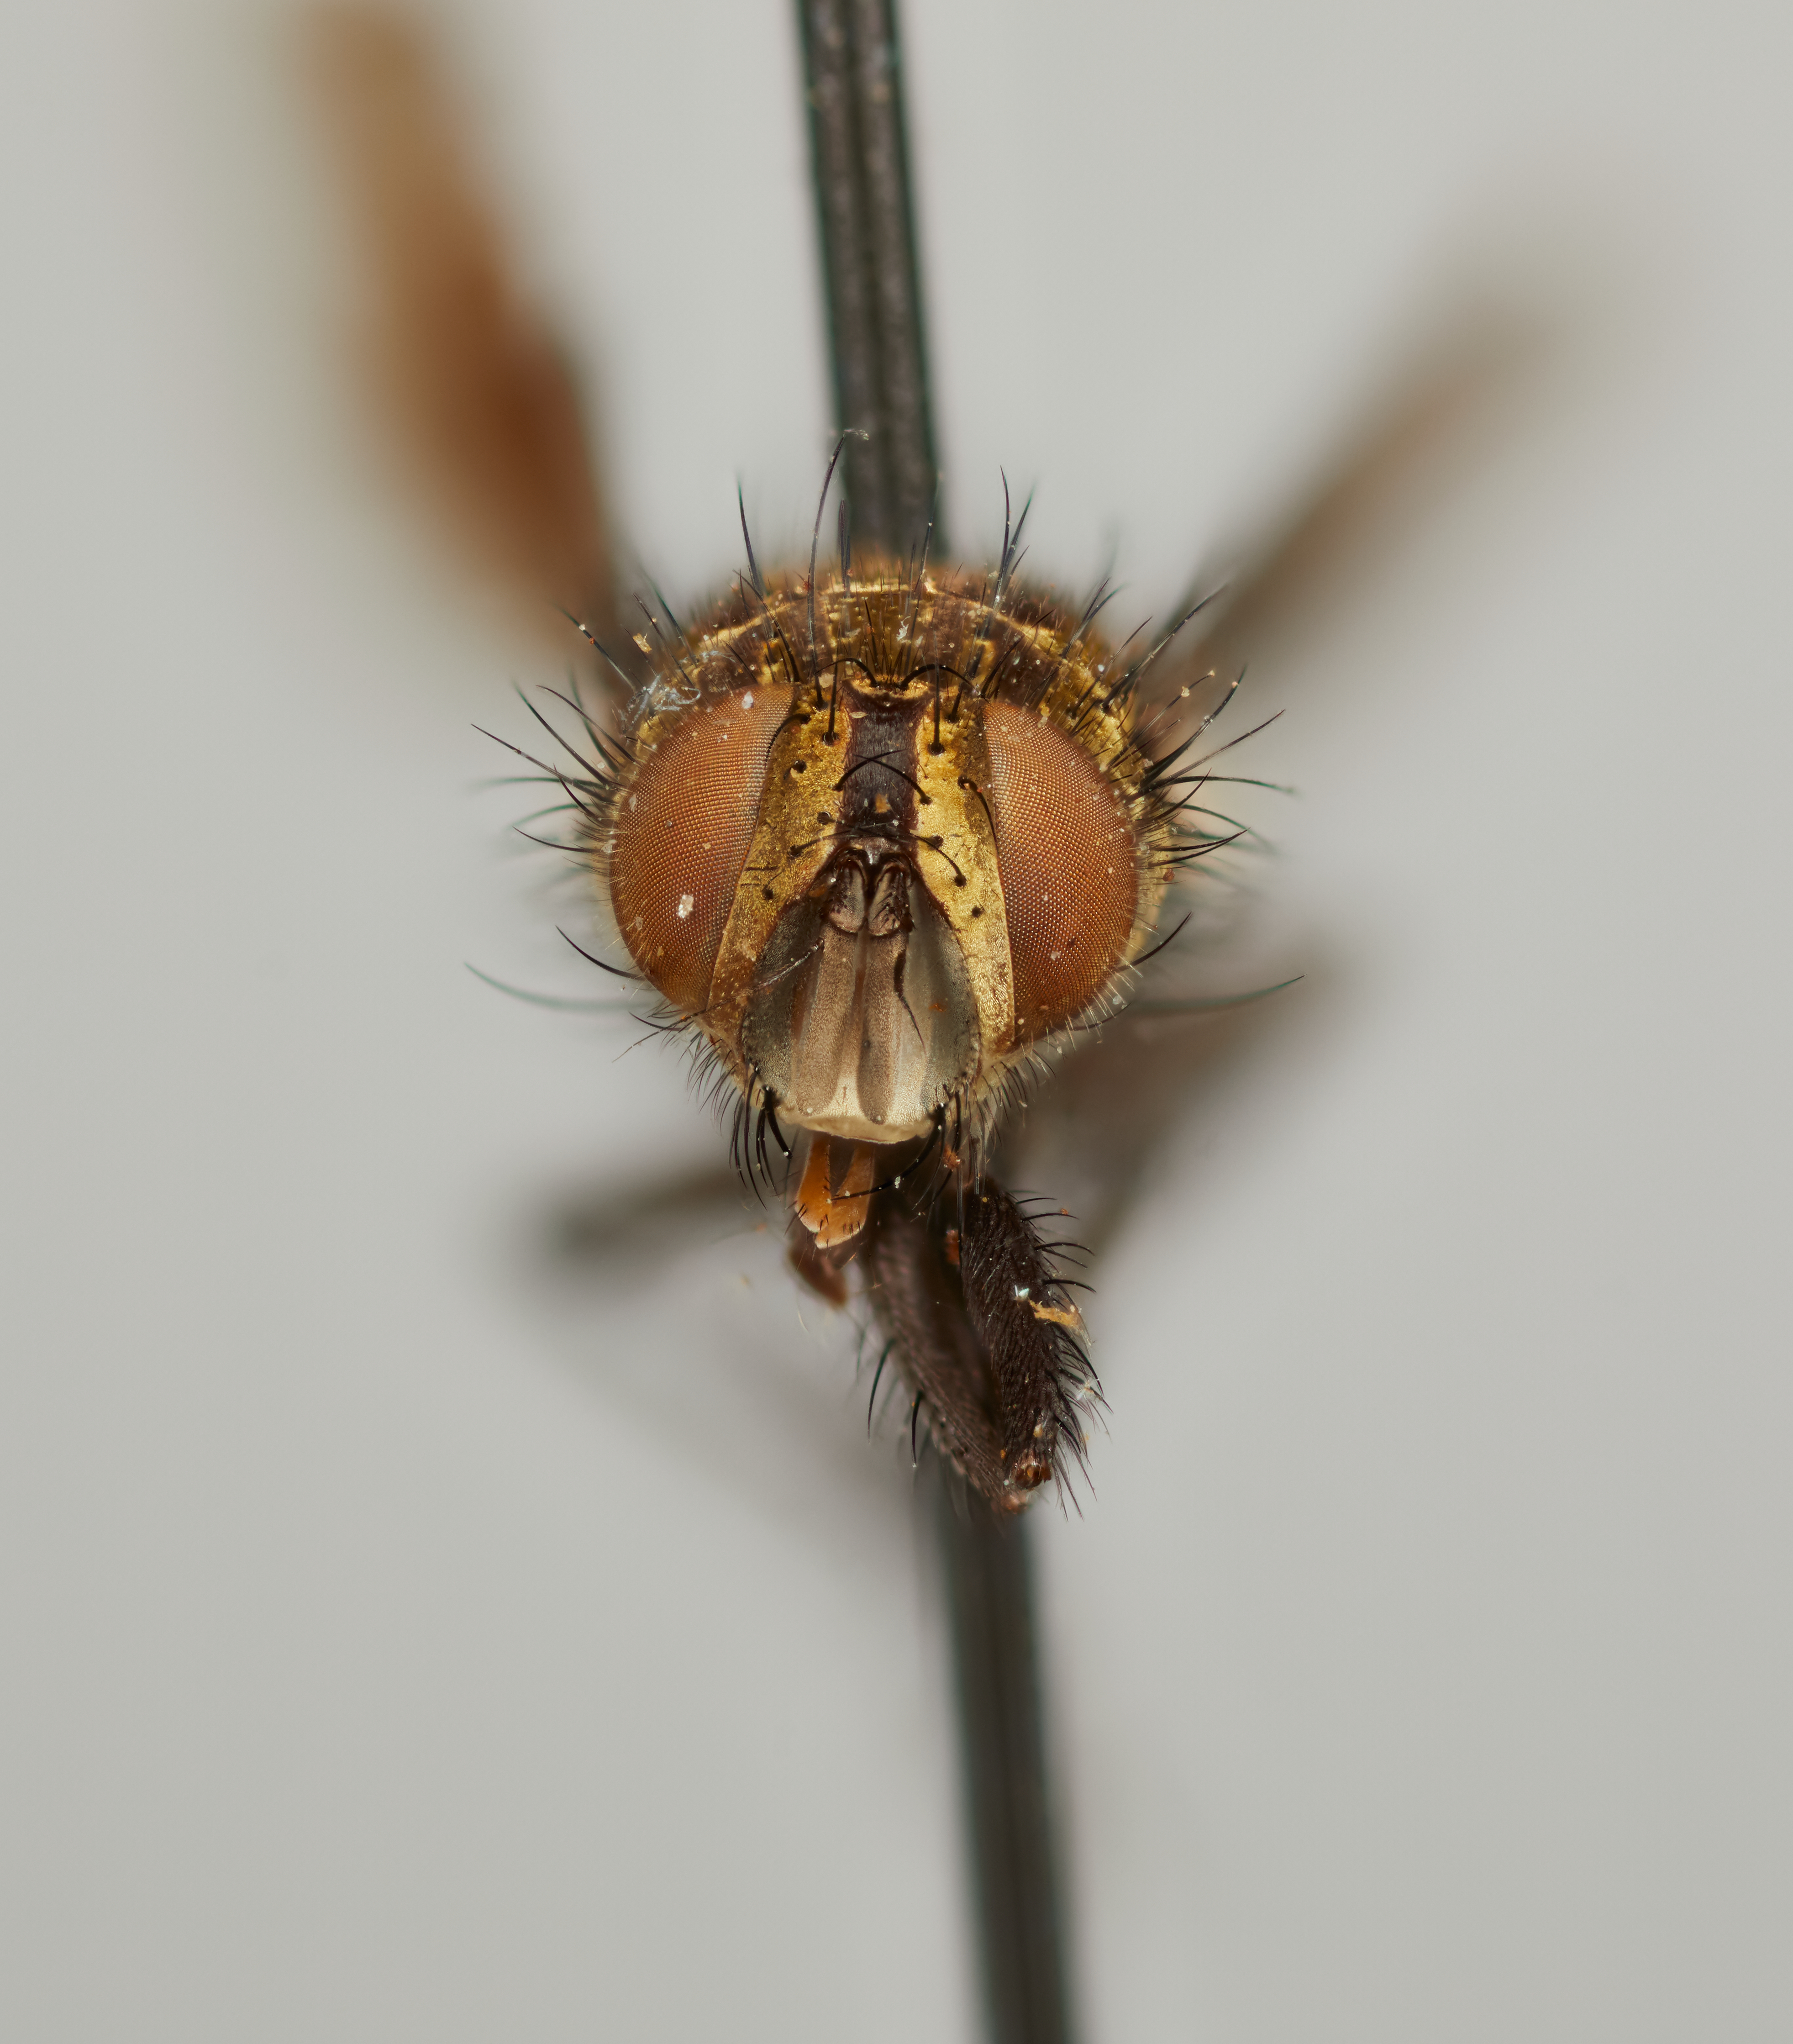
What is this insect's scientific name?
Sturmioactia auronigra
